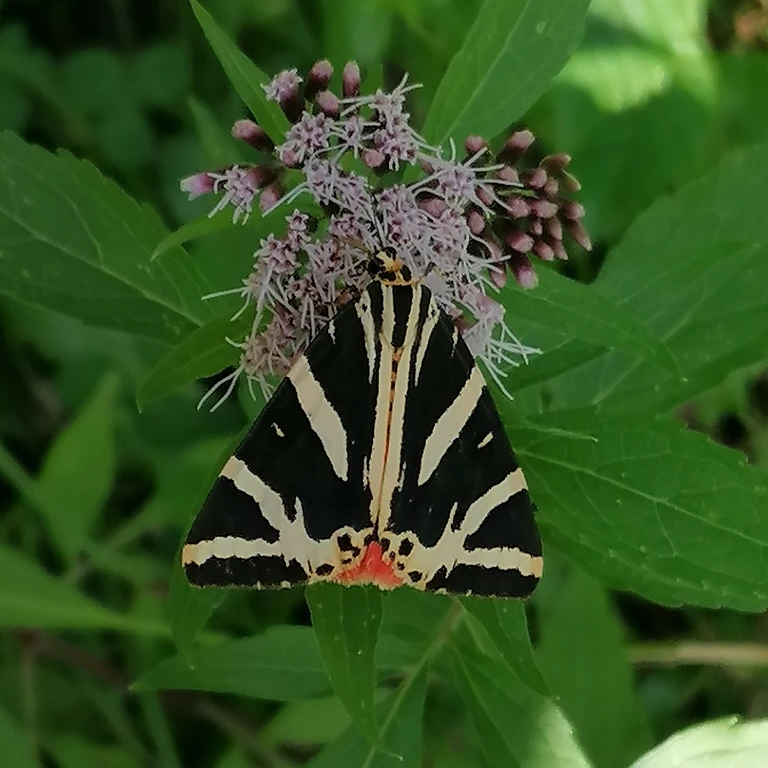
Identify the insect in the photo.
Euplagia quadripunctaria
